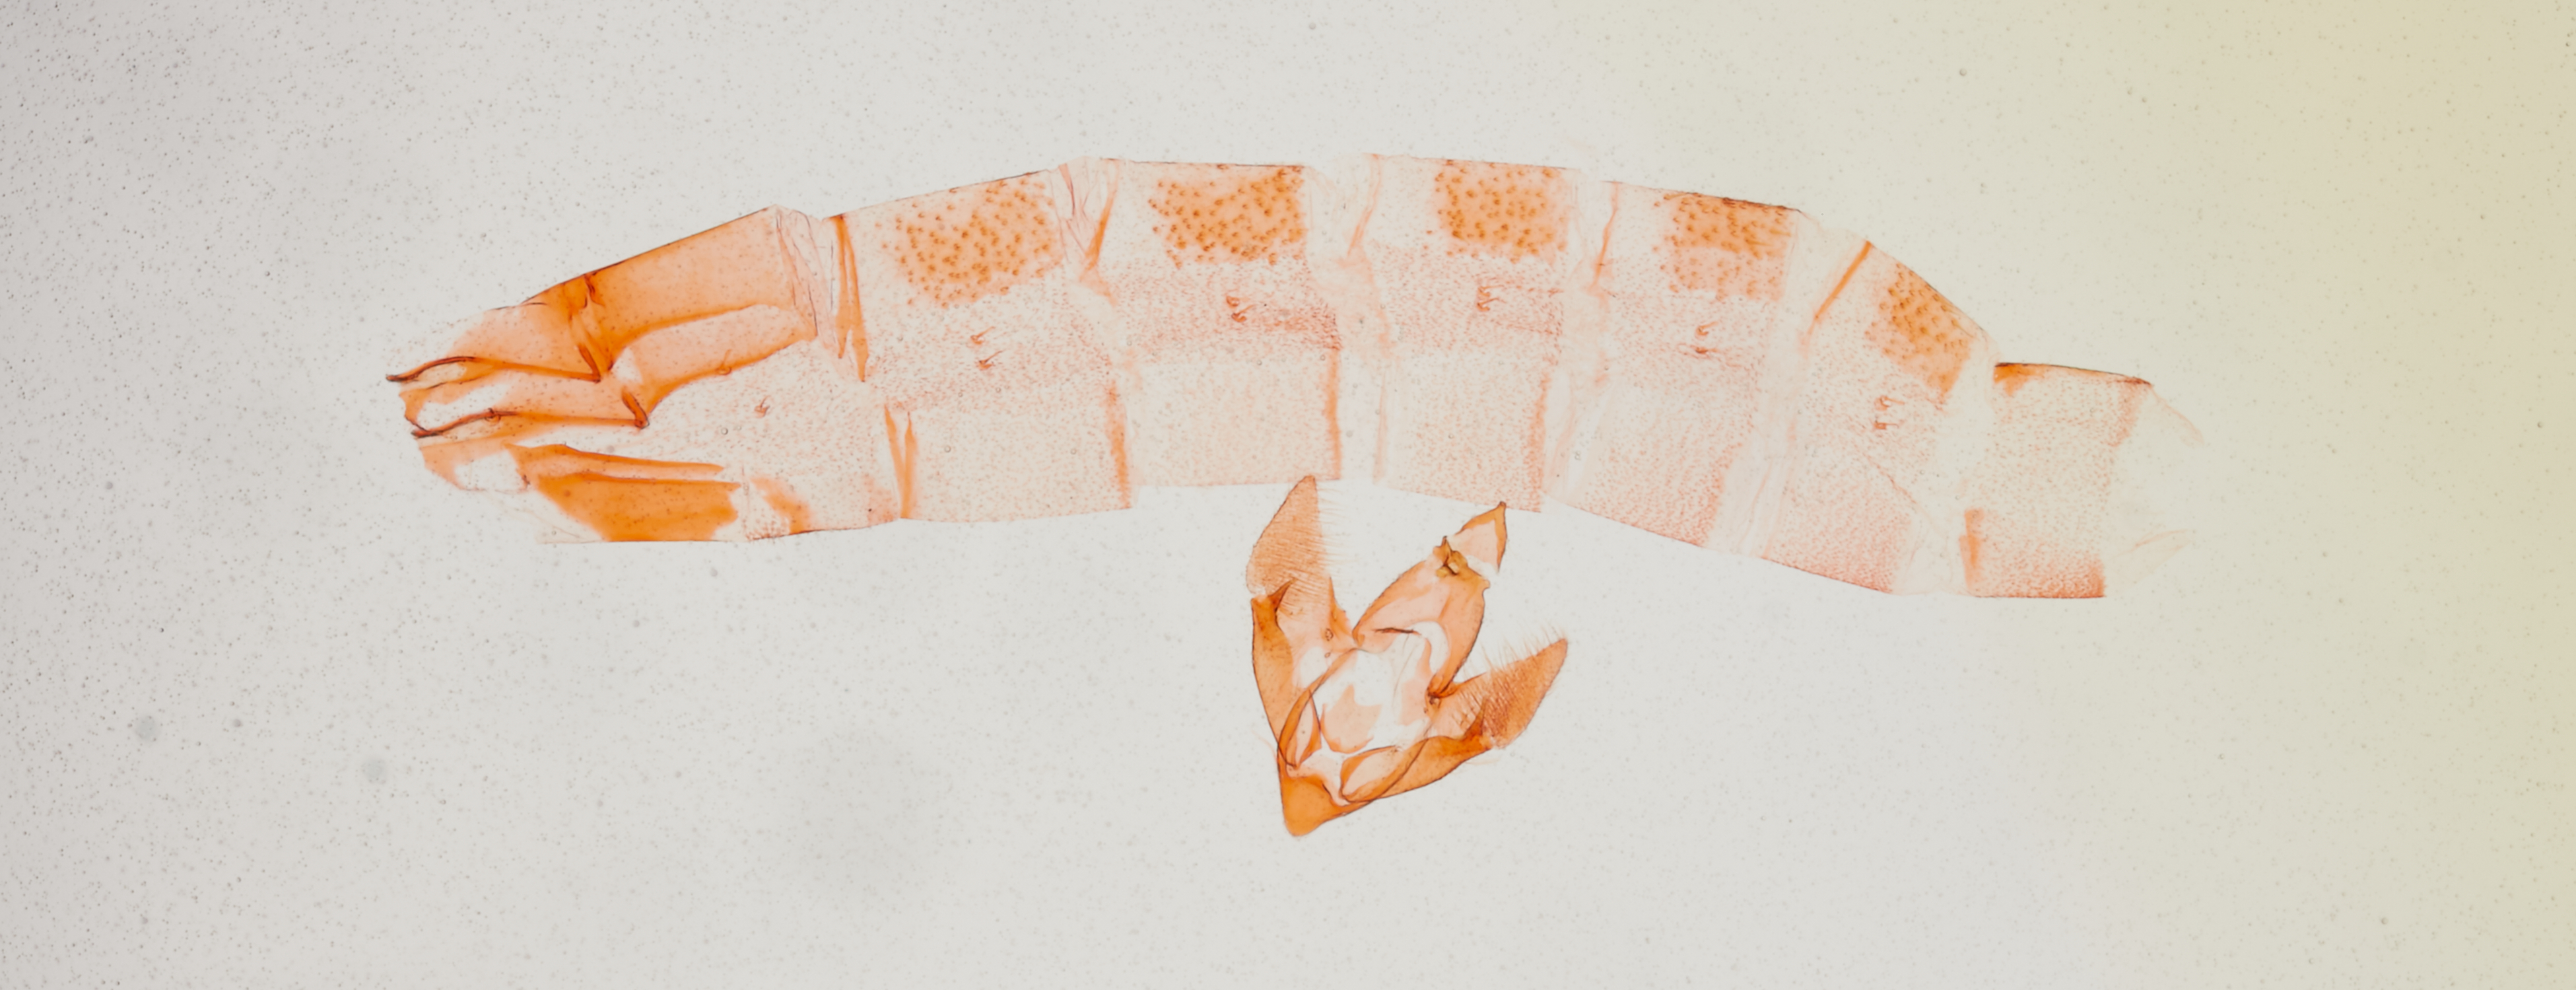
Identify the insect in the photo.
Retha rustica
